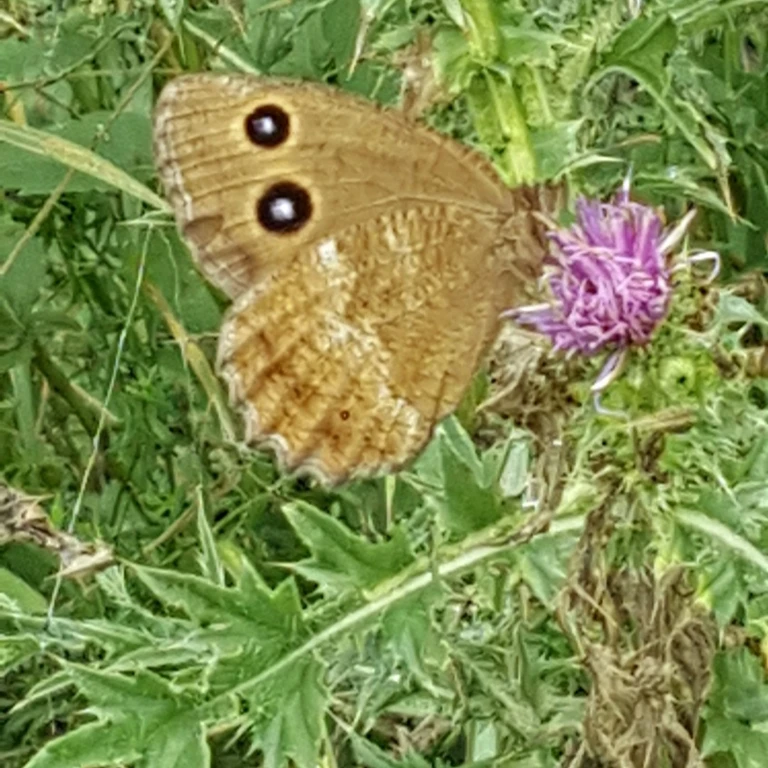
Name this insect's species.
Minois dryas
